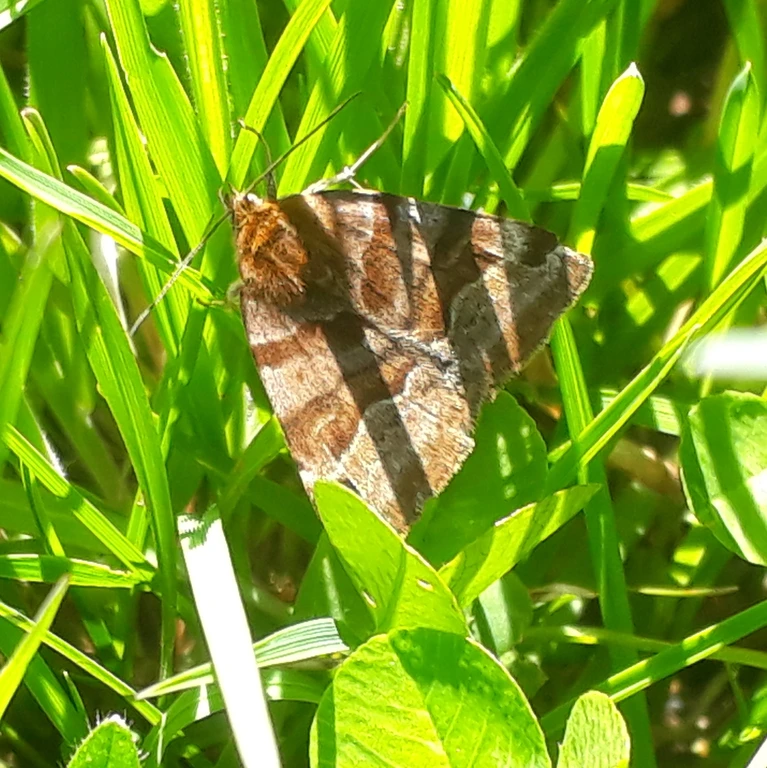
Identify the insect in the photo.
Euclidia glyphica
